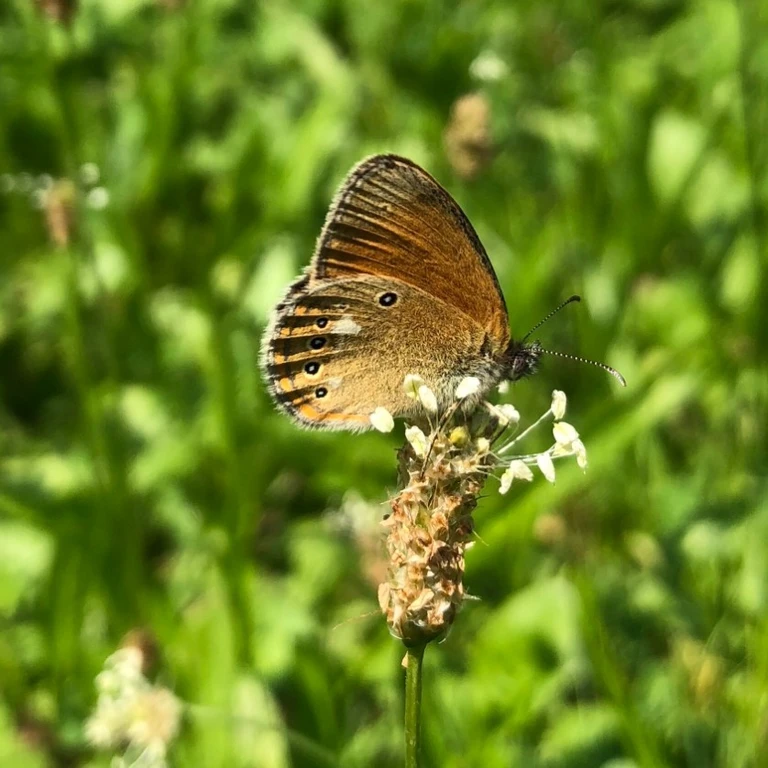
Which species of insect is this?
Coenonympha glycerion (also Coenonympha iphis)
